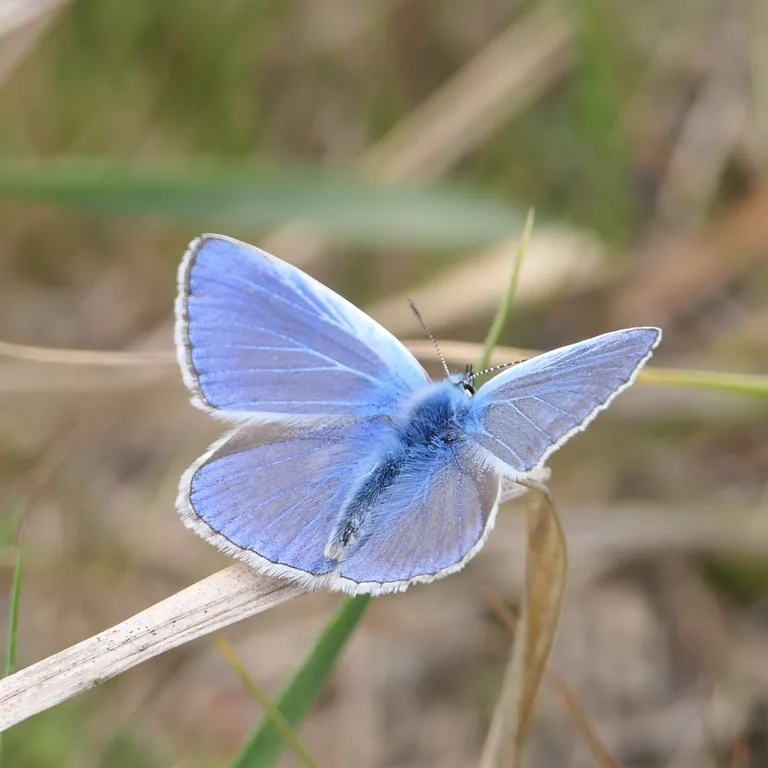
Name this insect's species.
Polyommatus icarus
